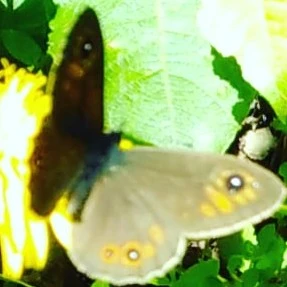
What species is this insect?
Lasiommata maera (also Pararge maera)
